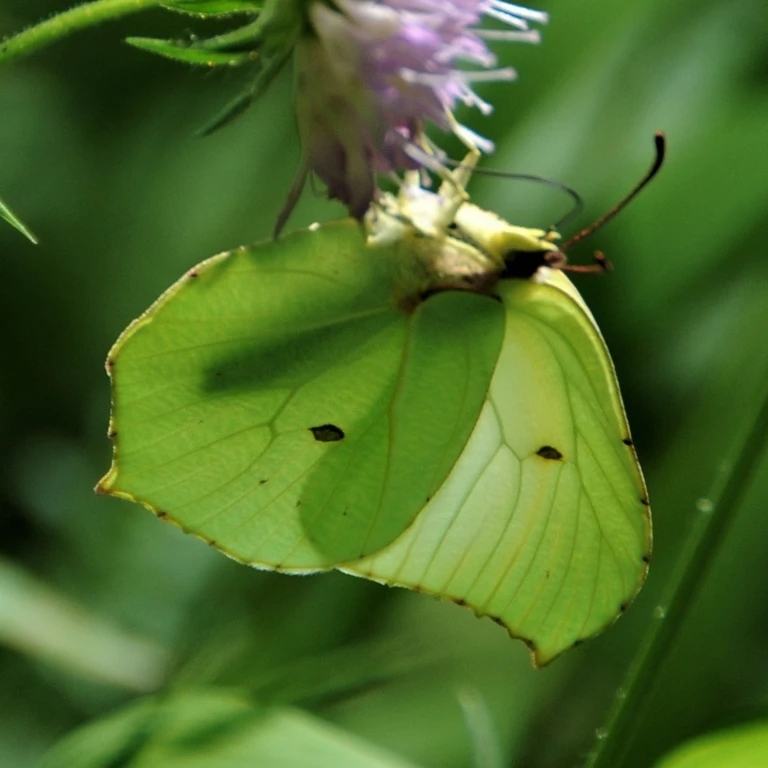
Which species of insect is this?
Gonepteryx rhamni
